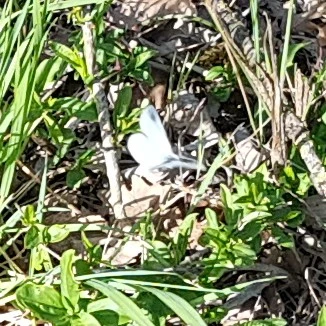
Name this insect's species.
Leptidea sinapis/juvernica
